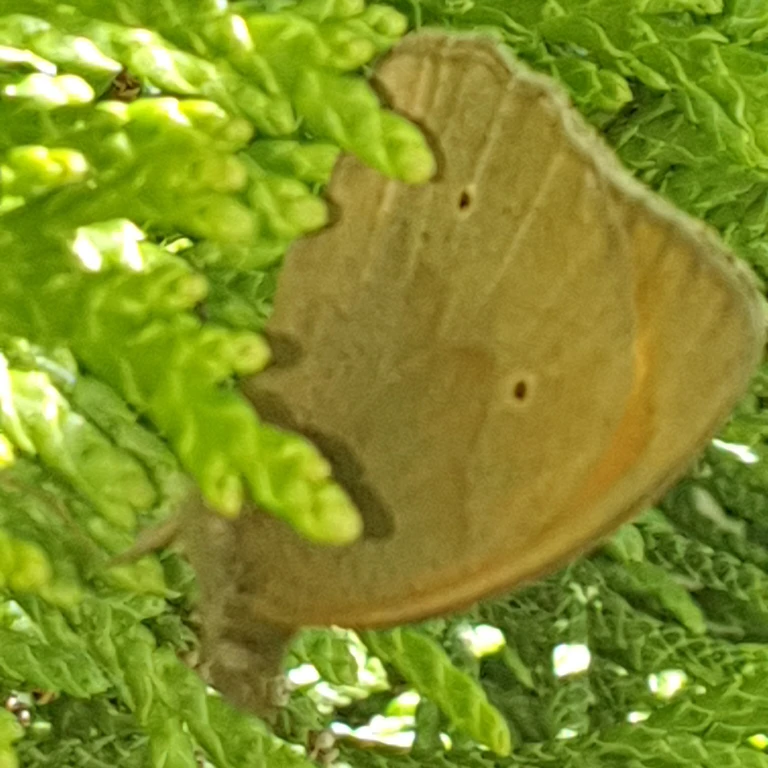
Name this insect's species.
Maniola jurtina
